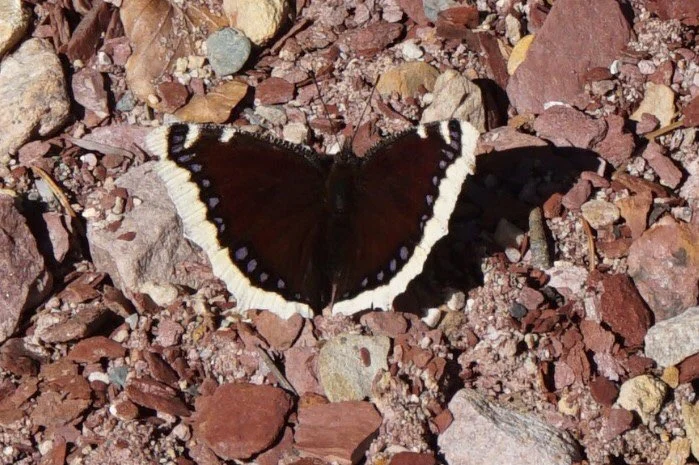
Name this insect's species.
Nymphalis antiopa
